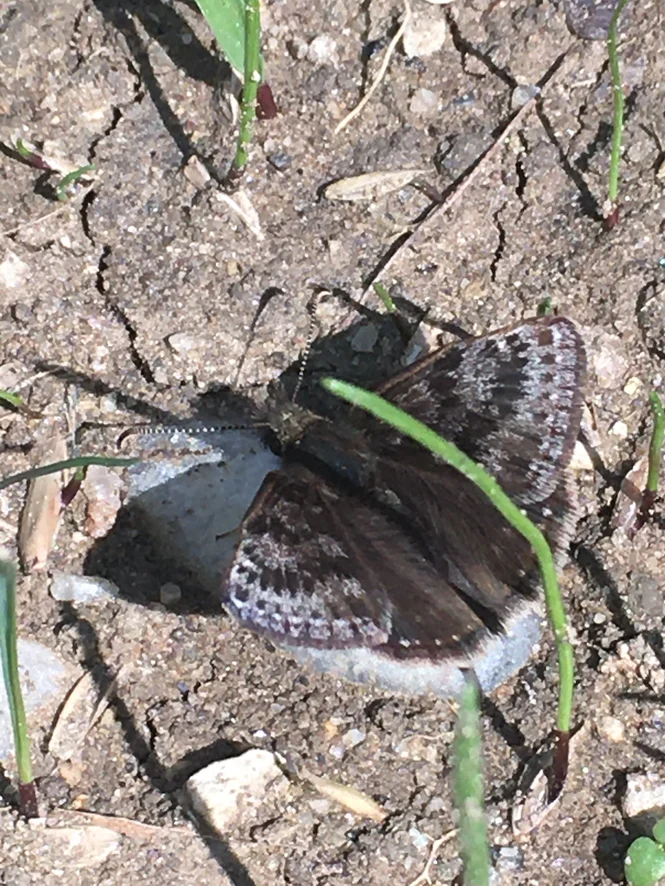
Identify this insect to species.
Erynnis tages
